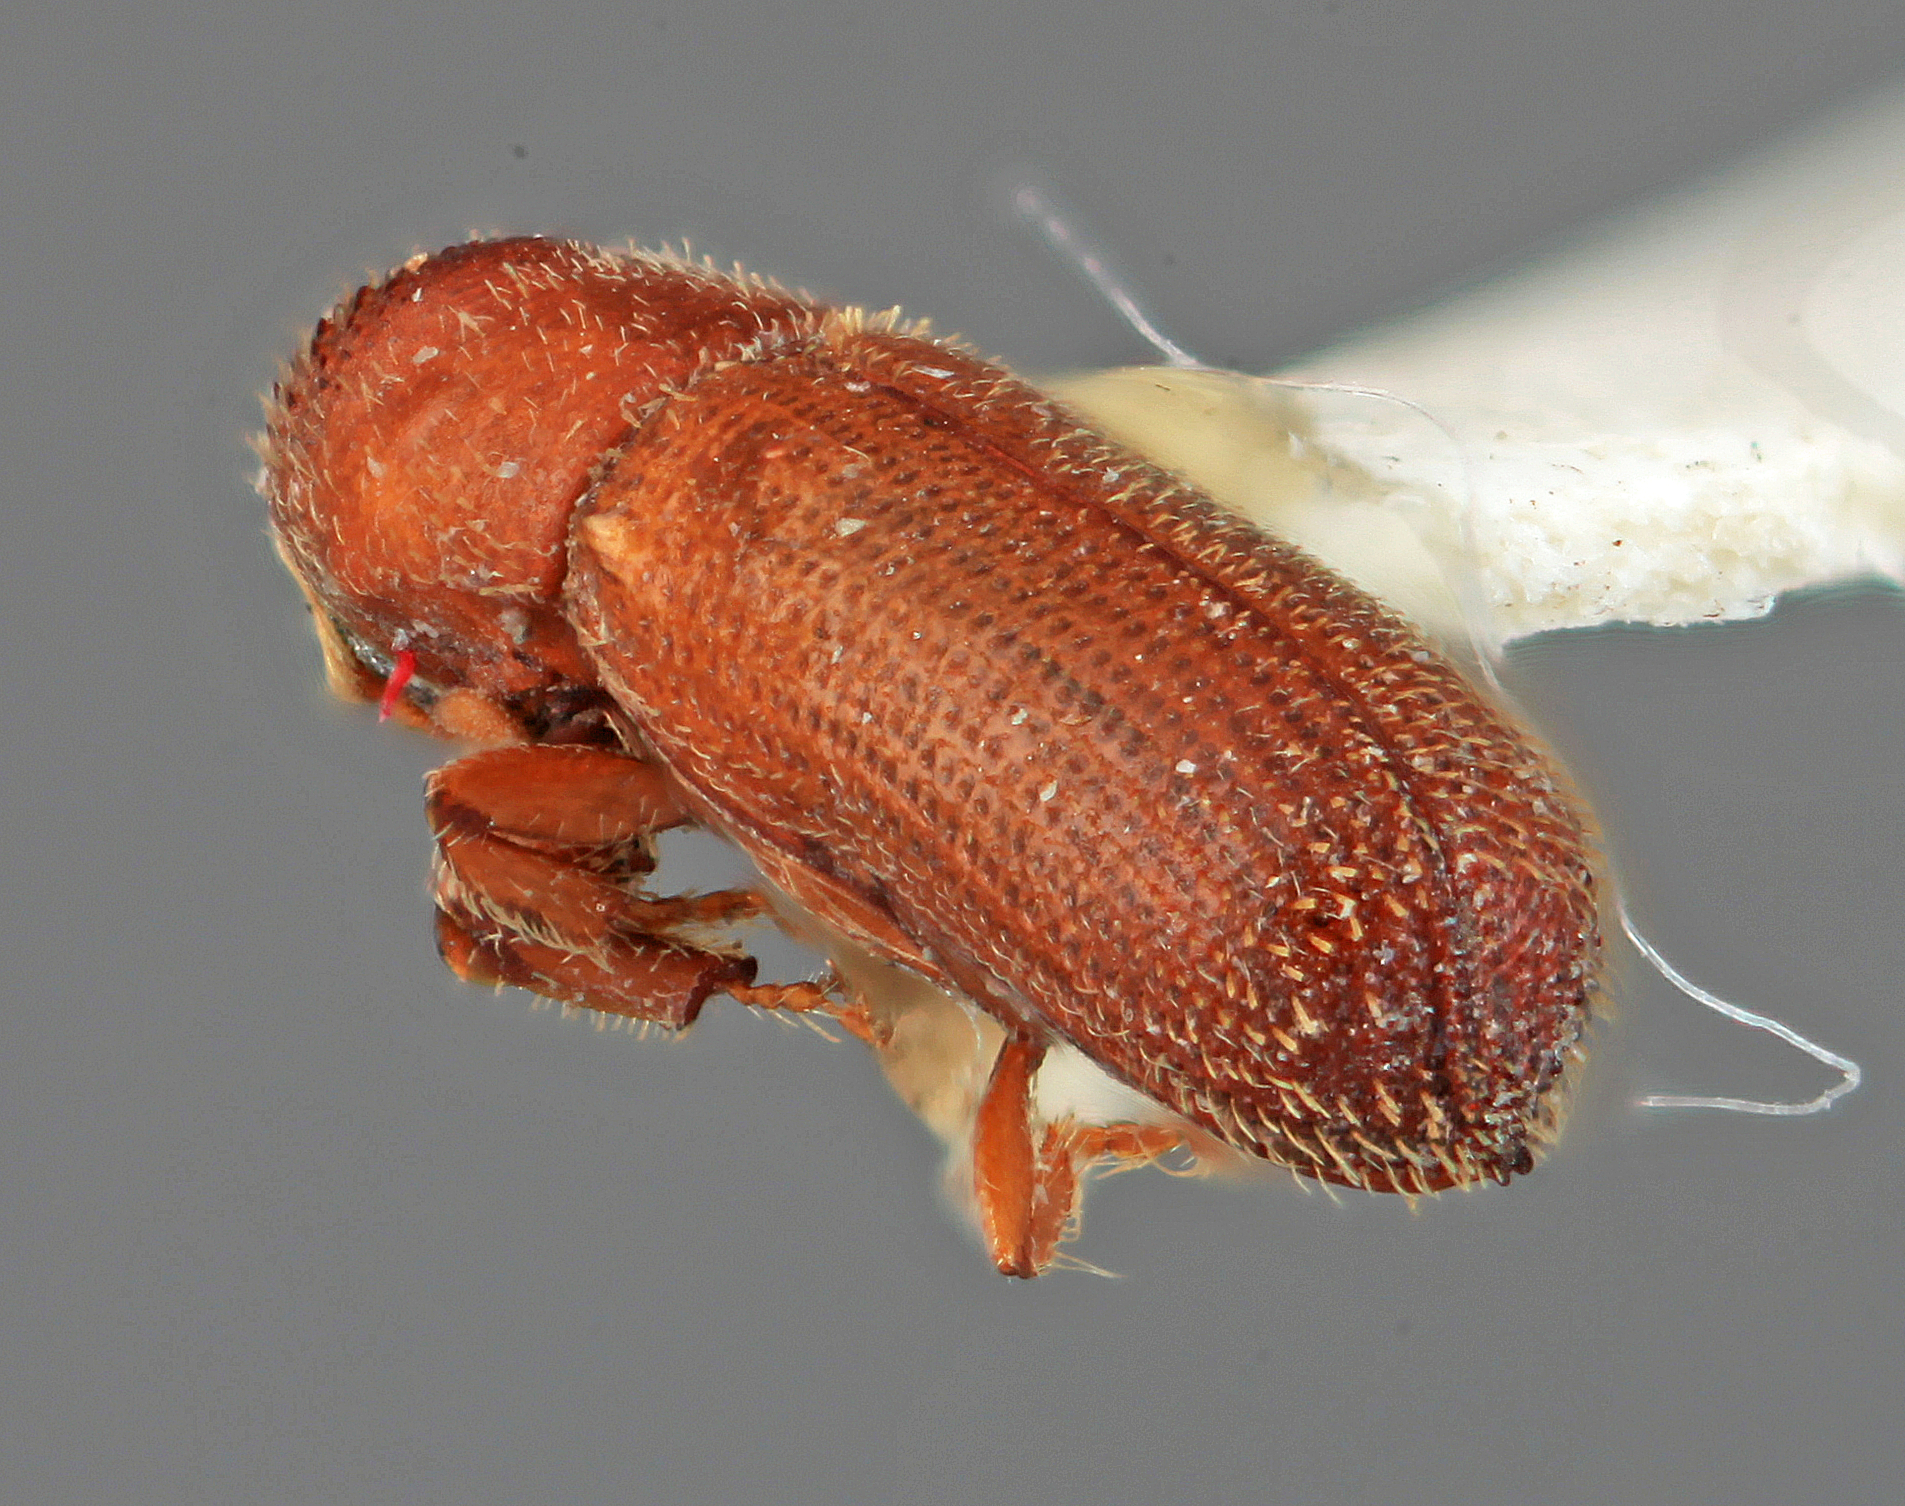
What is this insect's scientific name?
Micracis inimicus
